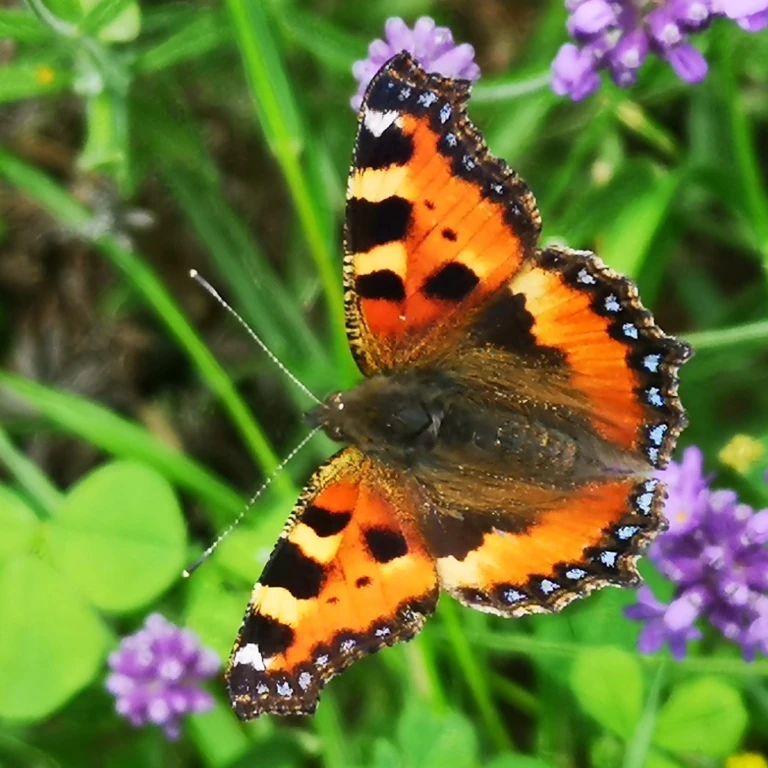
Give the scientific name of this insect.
Aglais urticae
